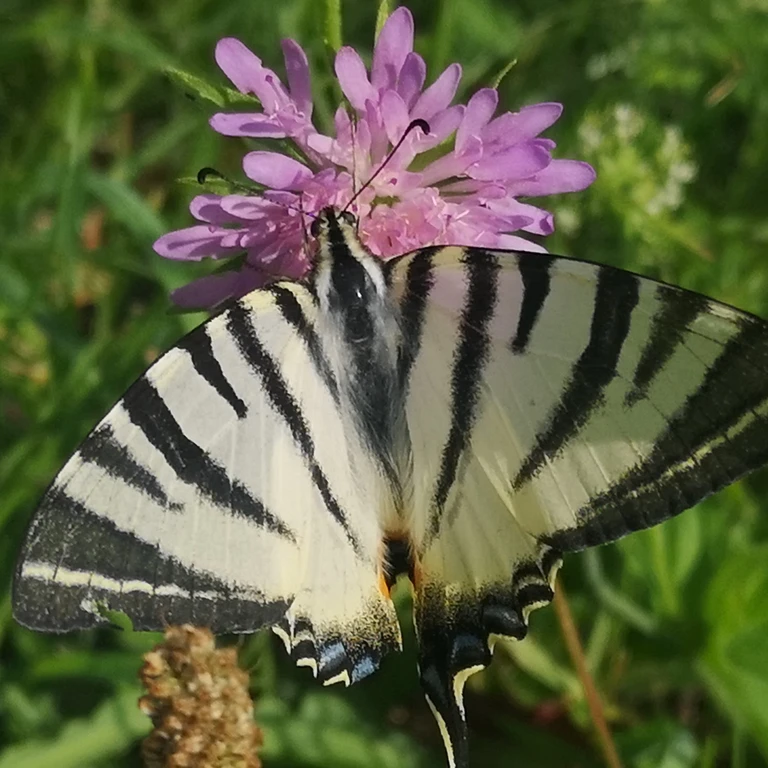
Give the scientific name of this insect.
Iphiclides podalirius
